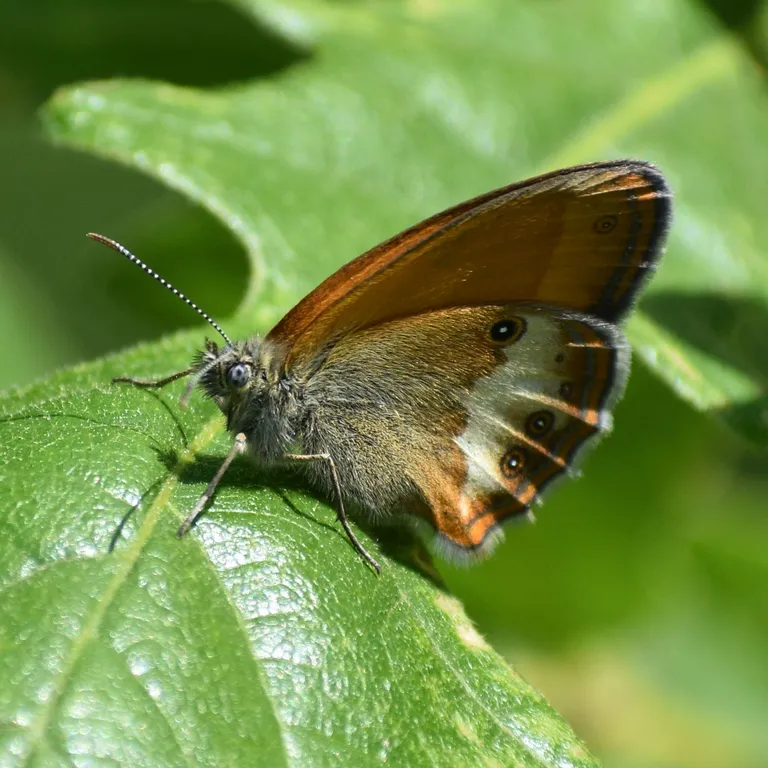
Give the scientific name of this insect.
Coenonympha arcania
